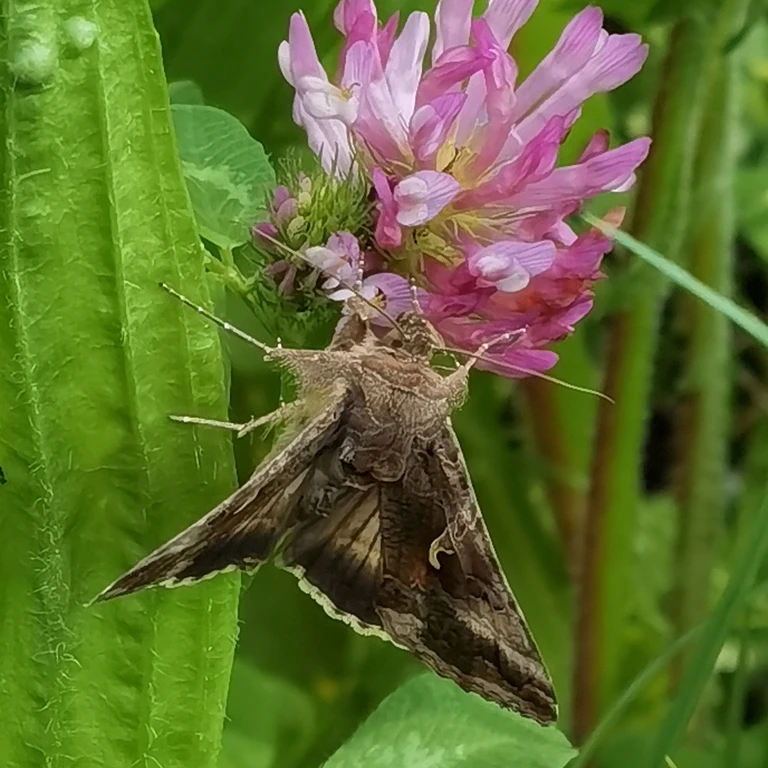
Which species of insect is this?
Autographa gamma
